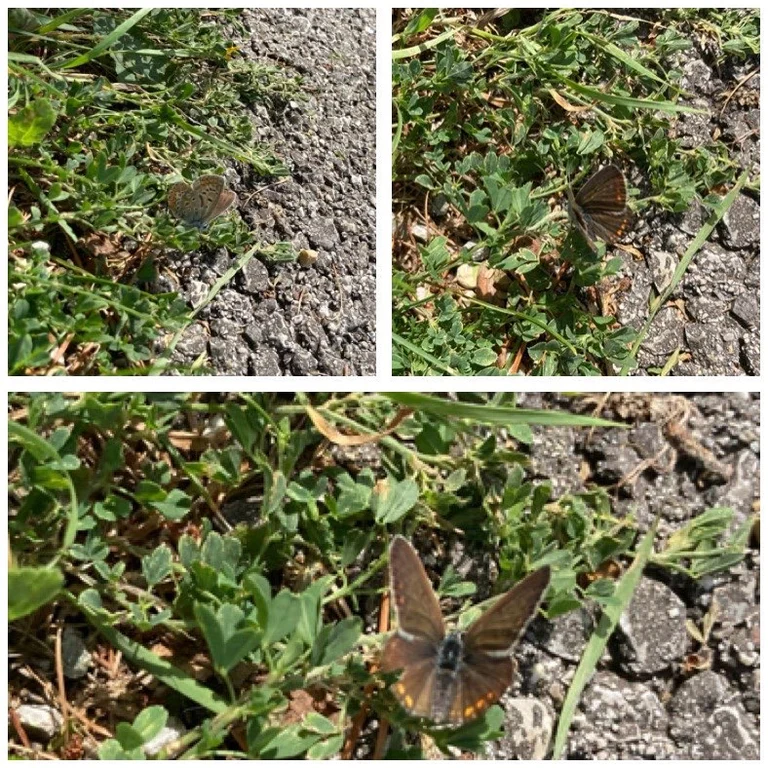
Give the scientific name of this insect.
Polyommatus icarus
